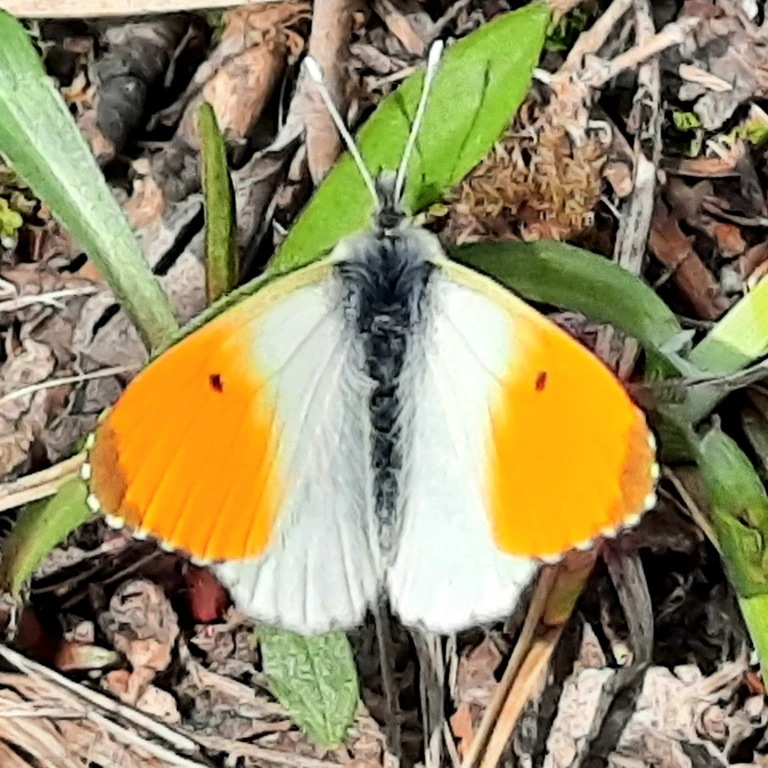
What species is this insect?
Anthocharis cardamines
